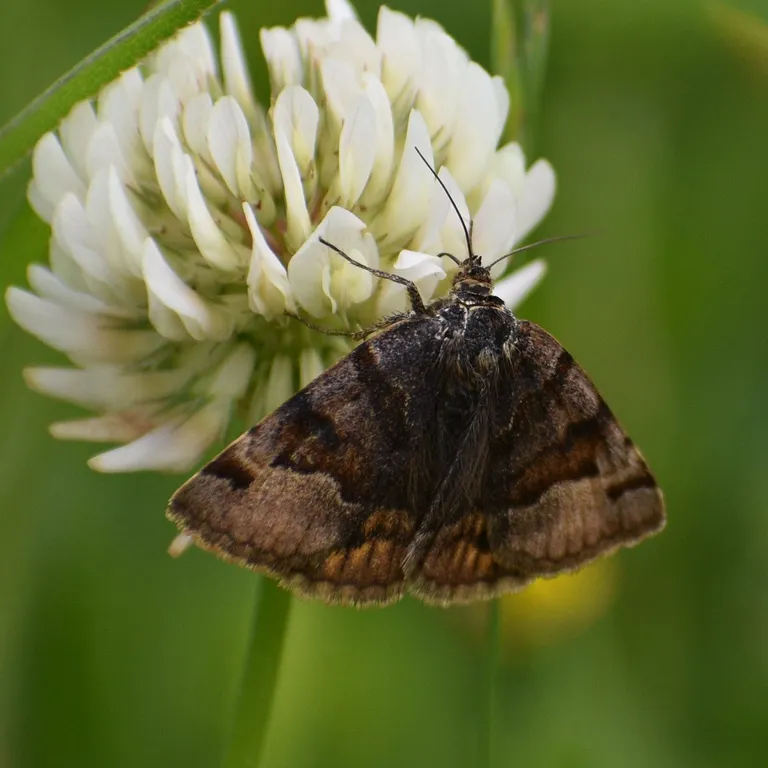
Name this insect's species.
Euclidia glyphica
